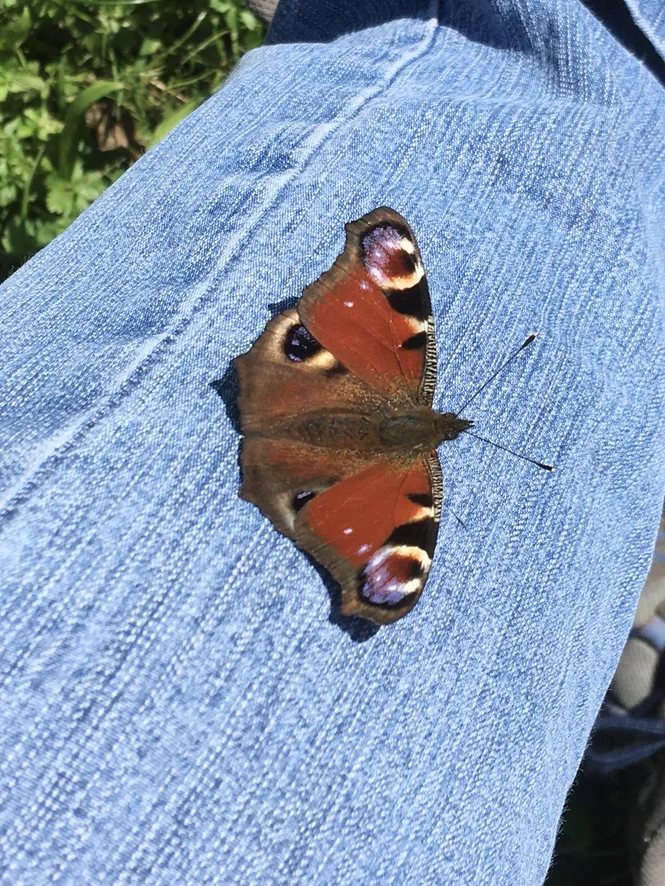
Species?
Aglais io
